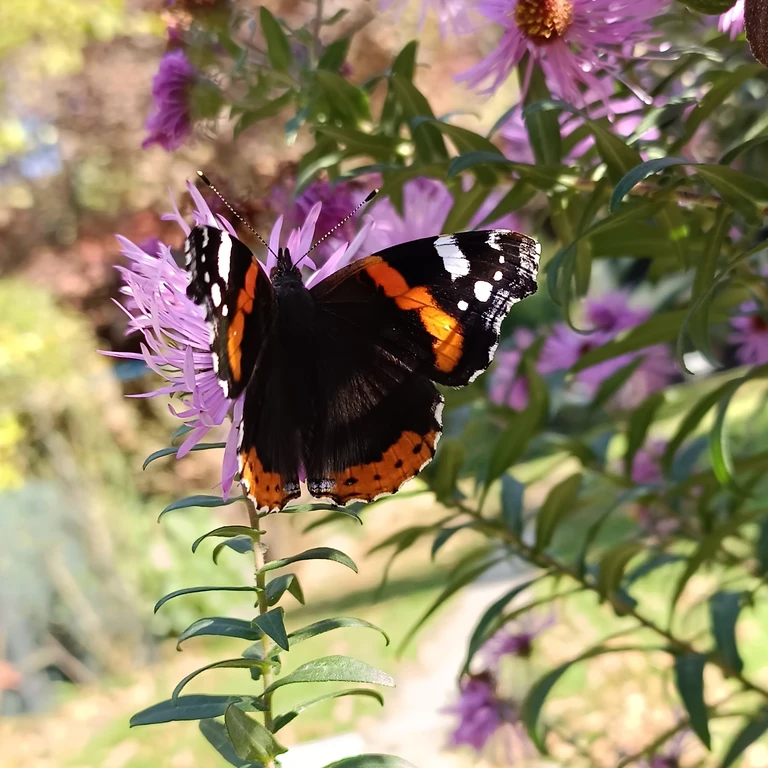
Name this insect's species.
Vanessa atalanta
